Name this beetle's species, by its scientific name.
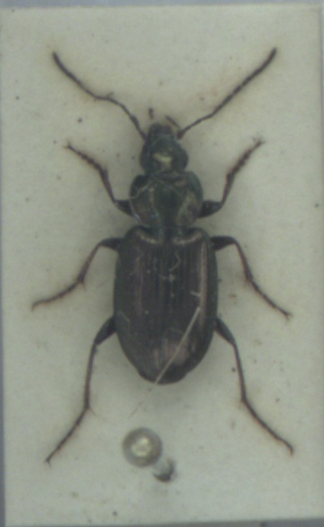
Agonum muelleri
